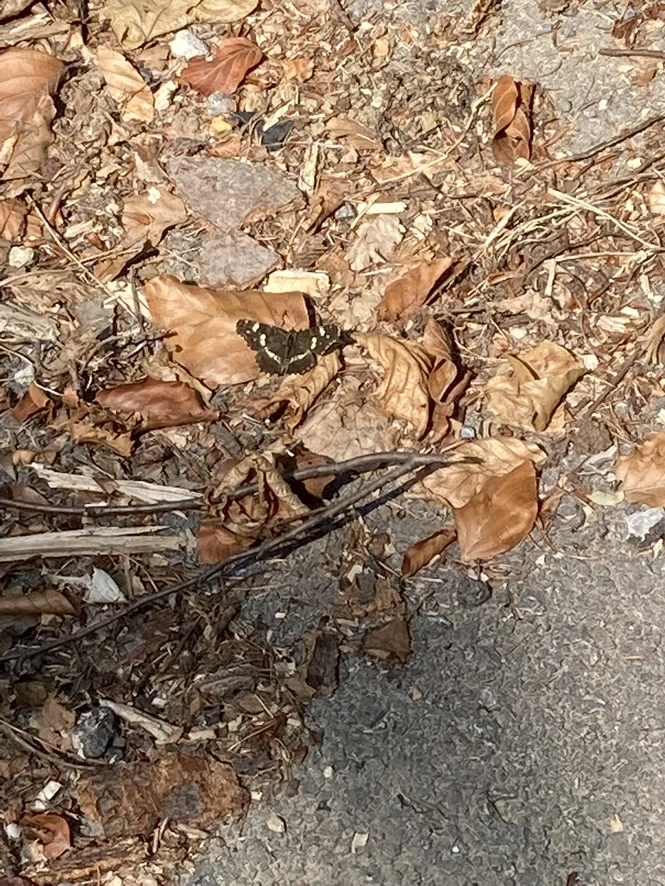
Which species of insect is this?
Araschnia levana
